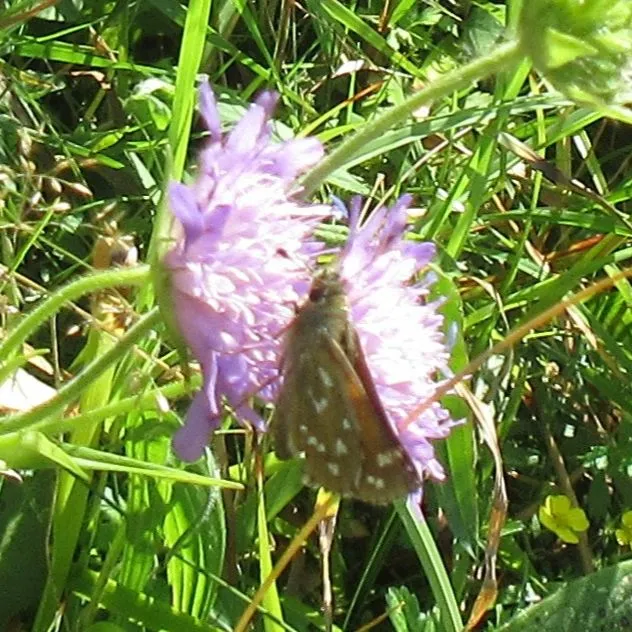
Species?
Hesperia comma
